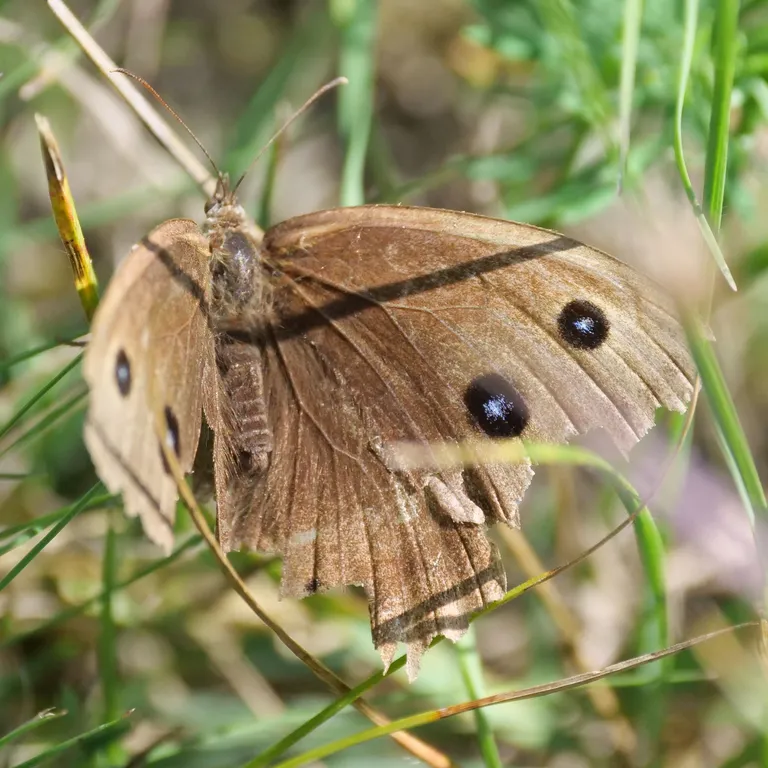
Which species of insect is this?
Minois dryas
